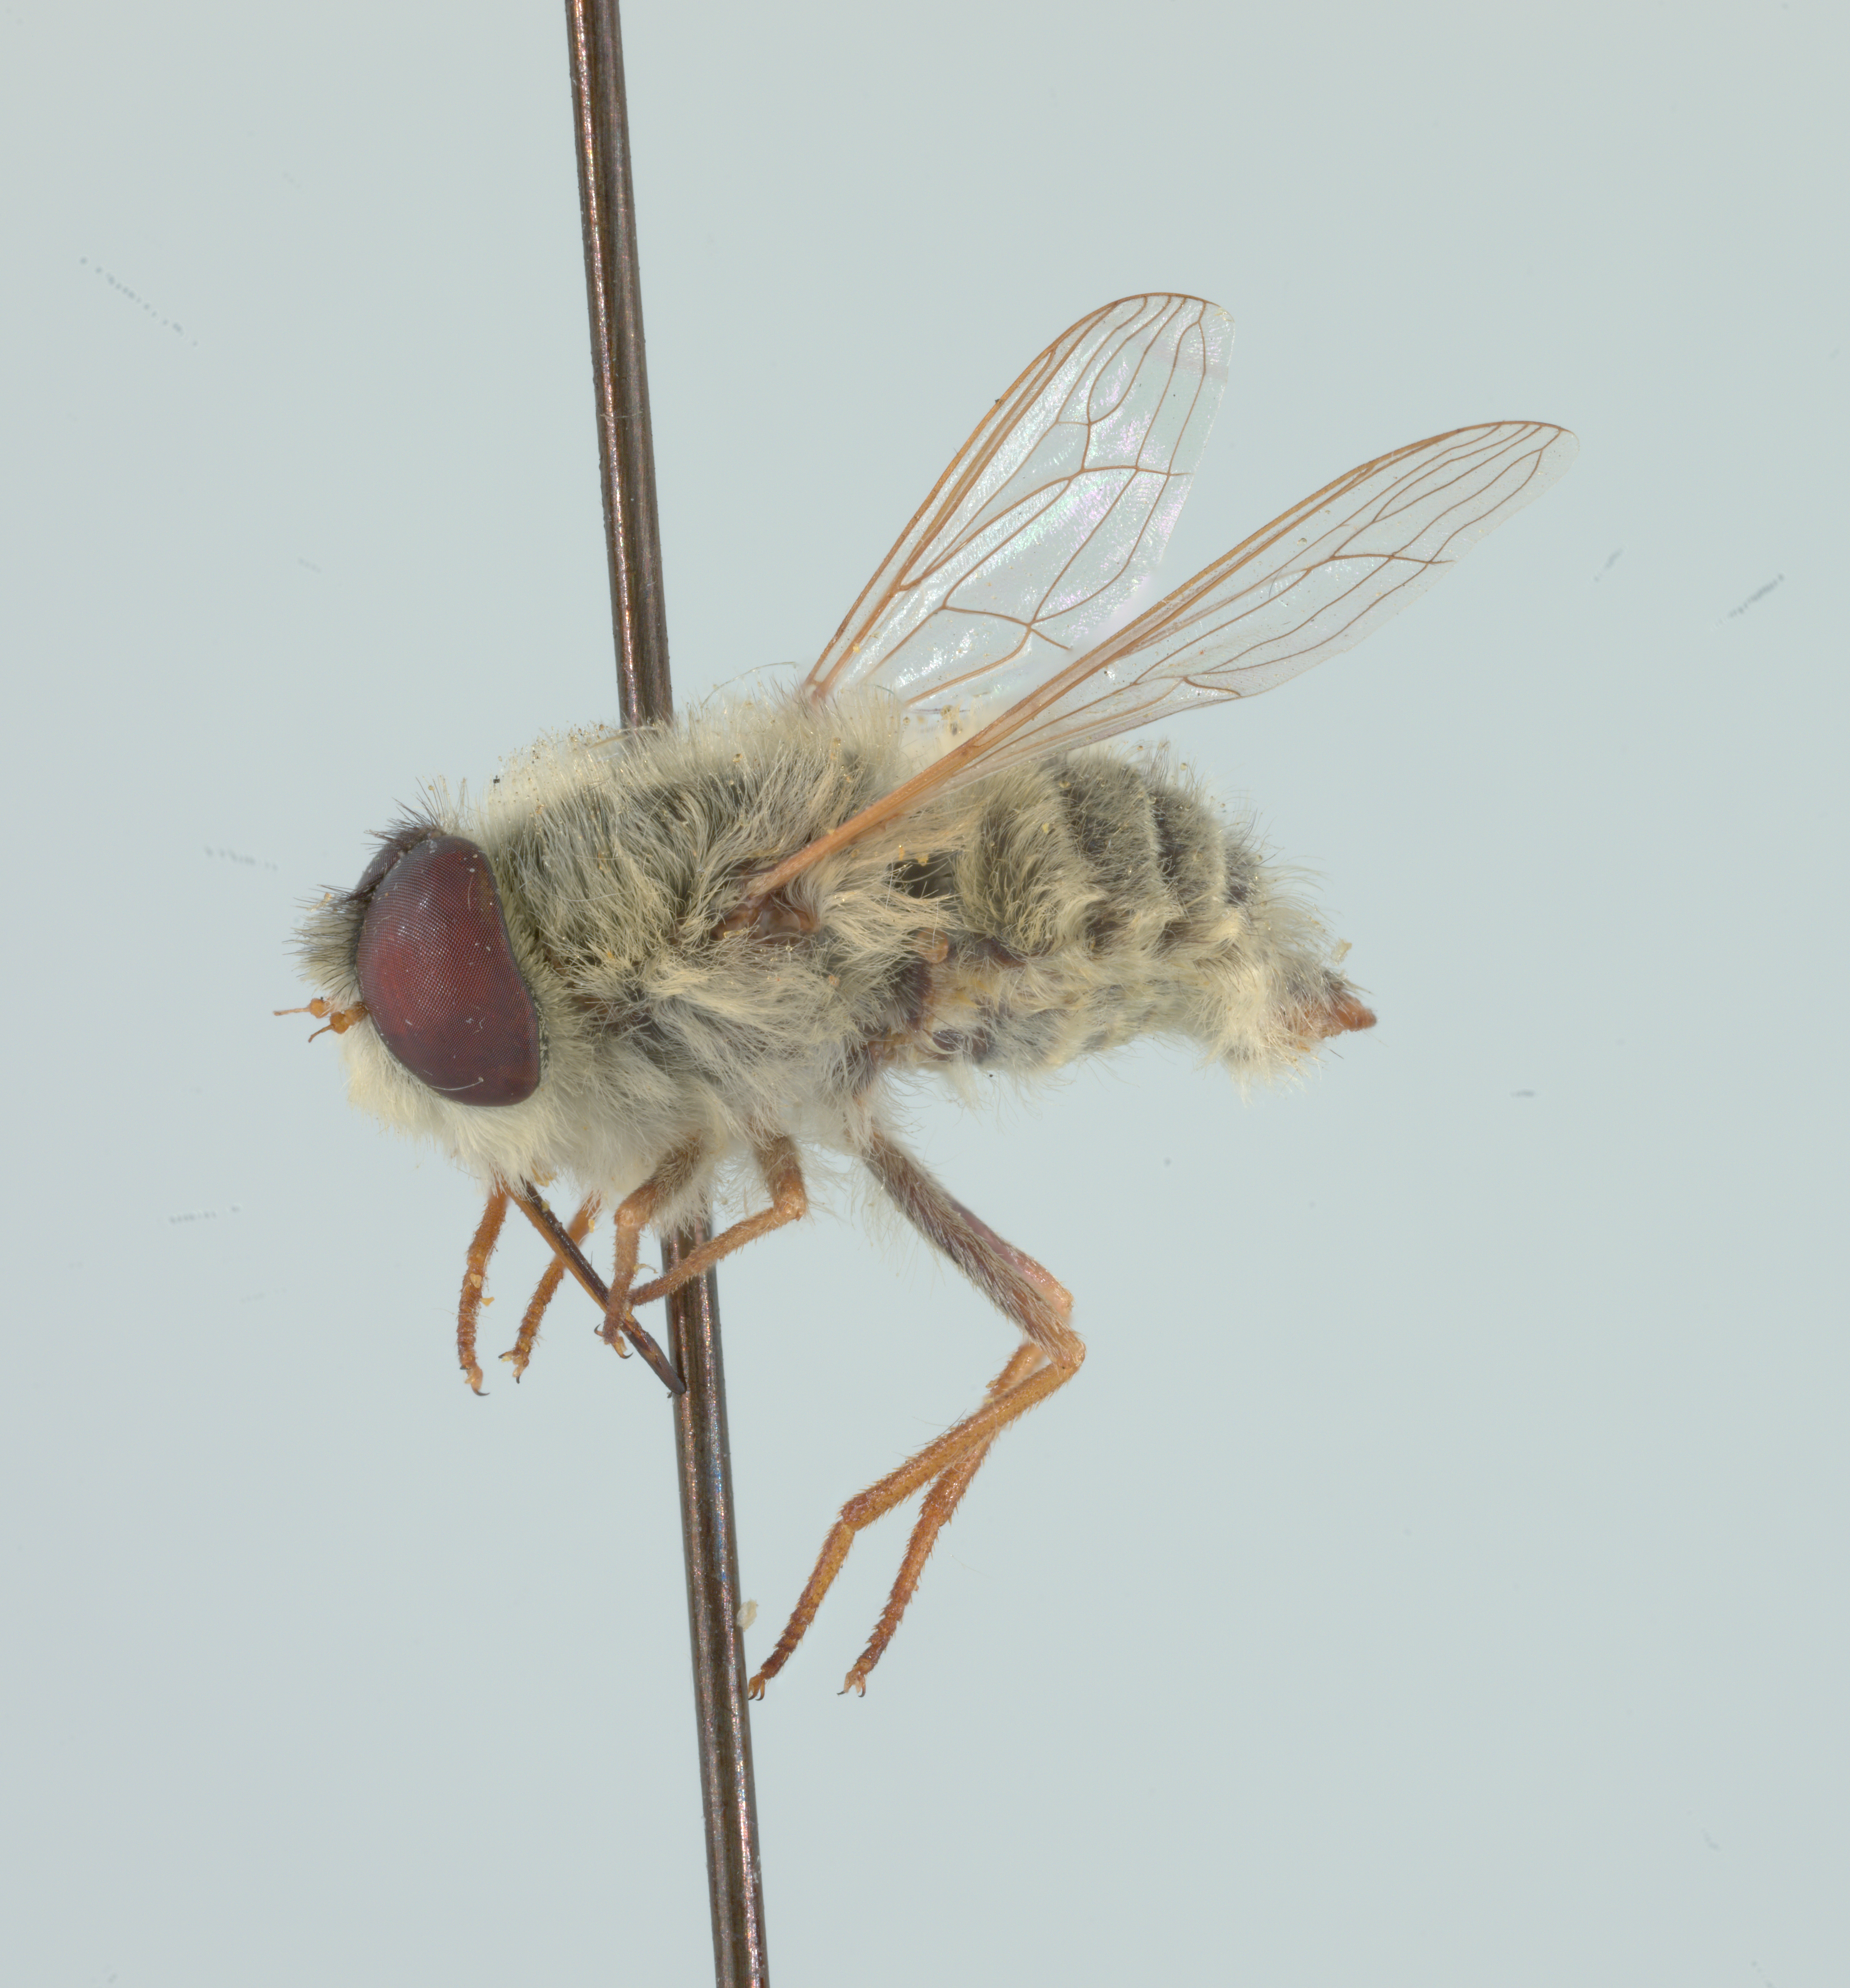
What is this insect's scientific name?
Neorhynchocephalus sackenii
